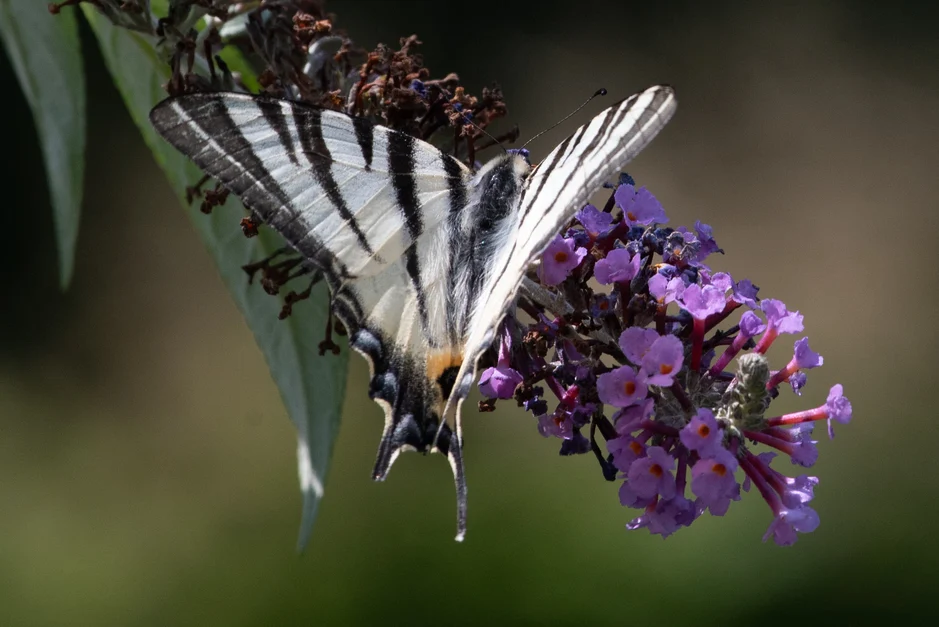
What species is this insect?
Iphiclides podalirius
